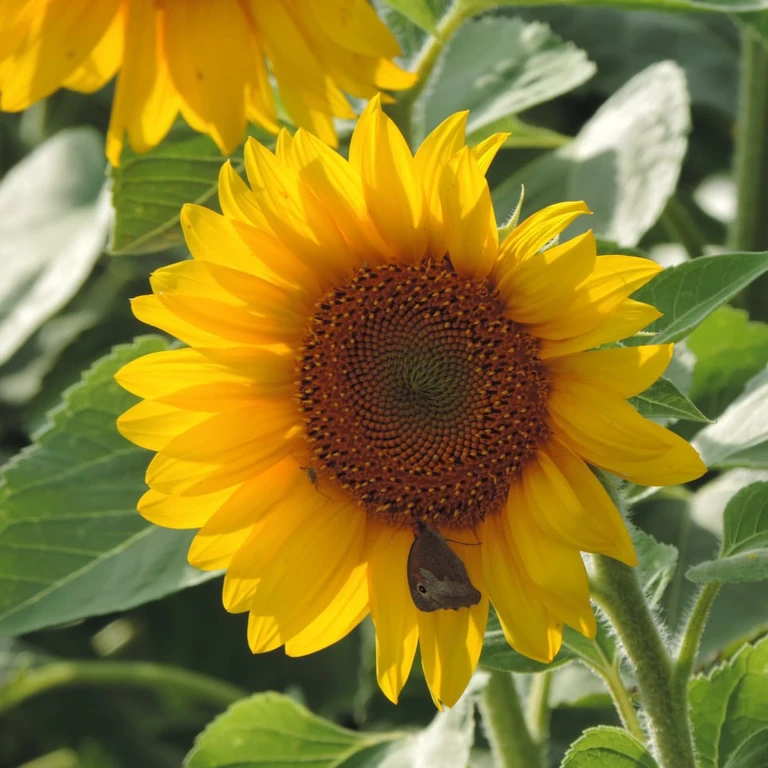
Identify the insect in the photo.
Maniola jurtina
